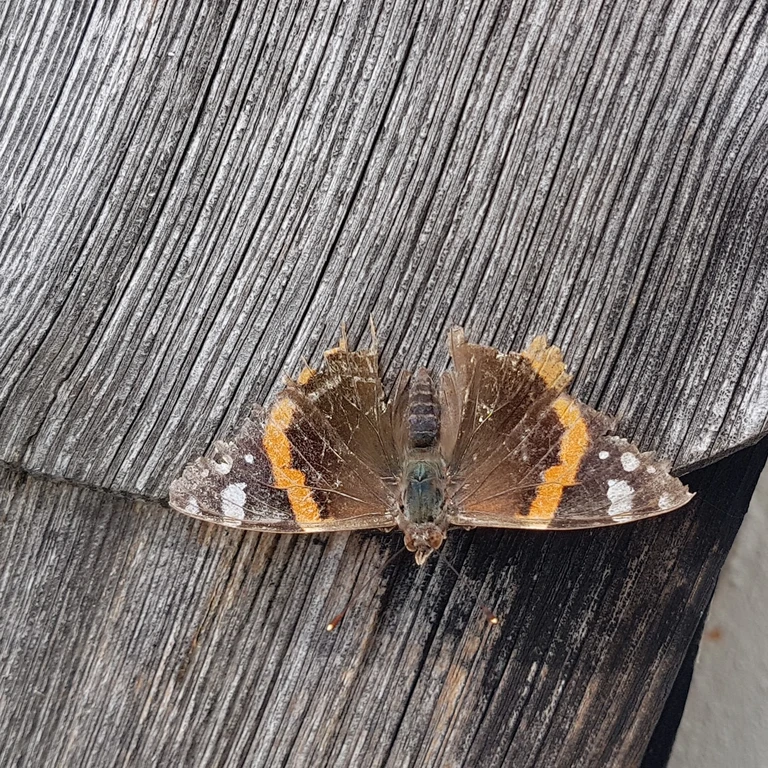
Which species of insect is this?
Vanessa atalanta
